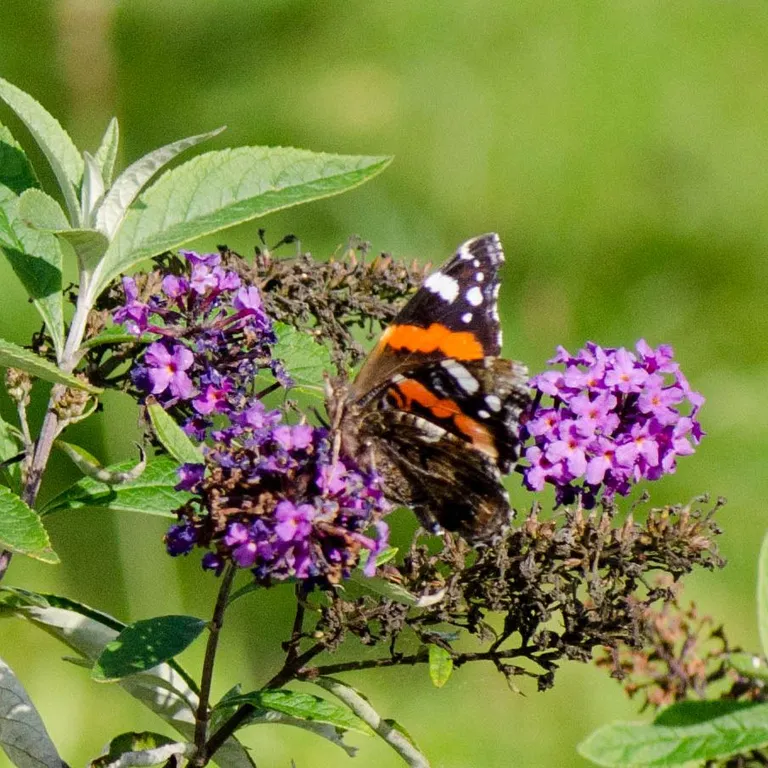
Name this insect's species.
Vanessa atalanta
